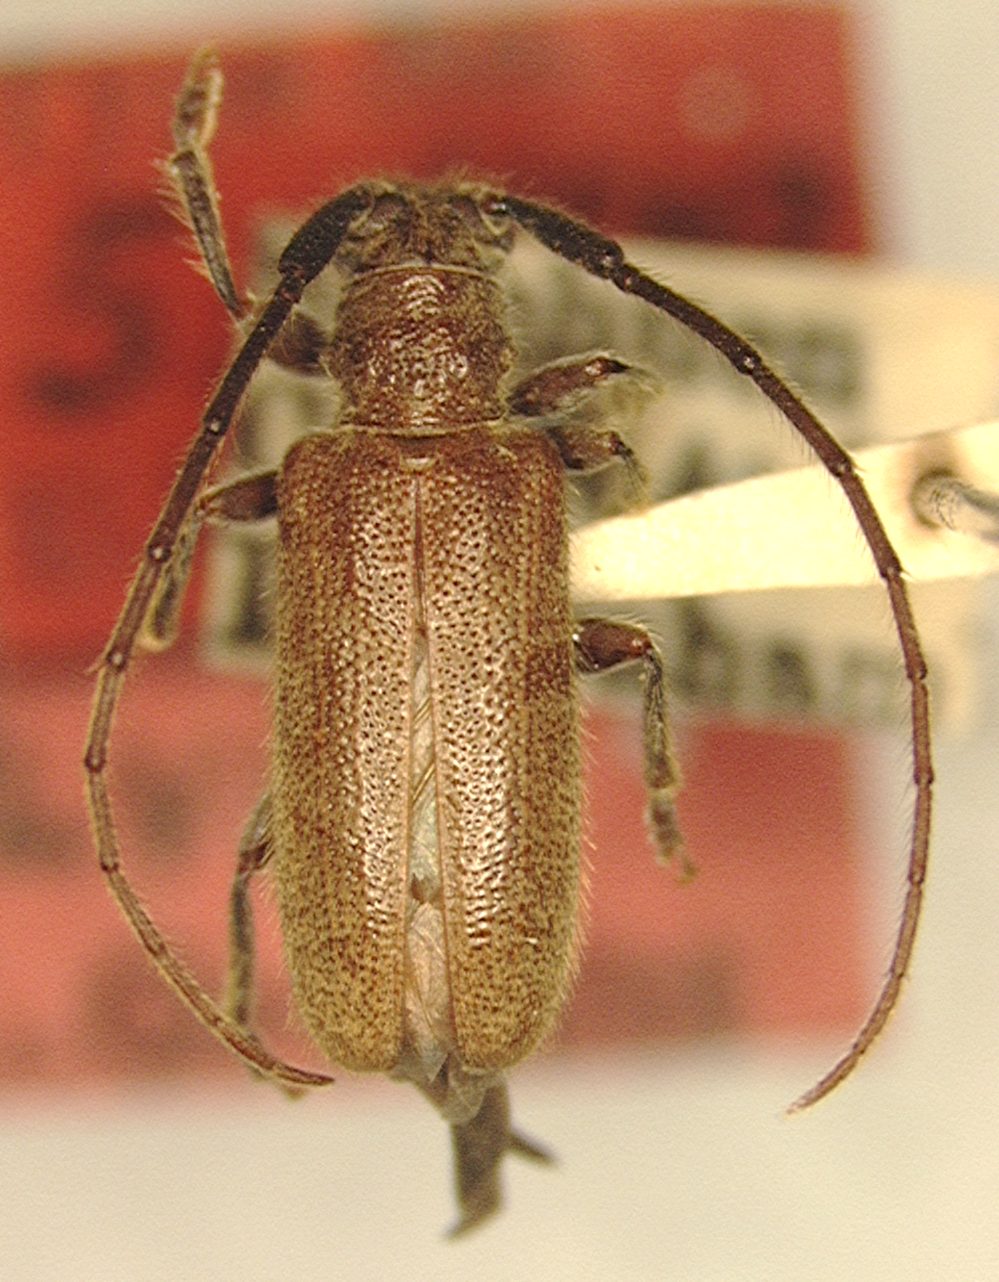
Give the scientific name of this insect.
Anaespogonius fulvus
